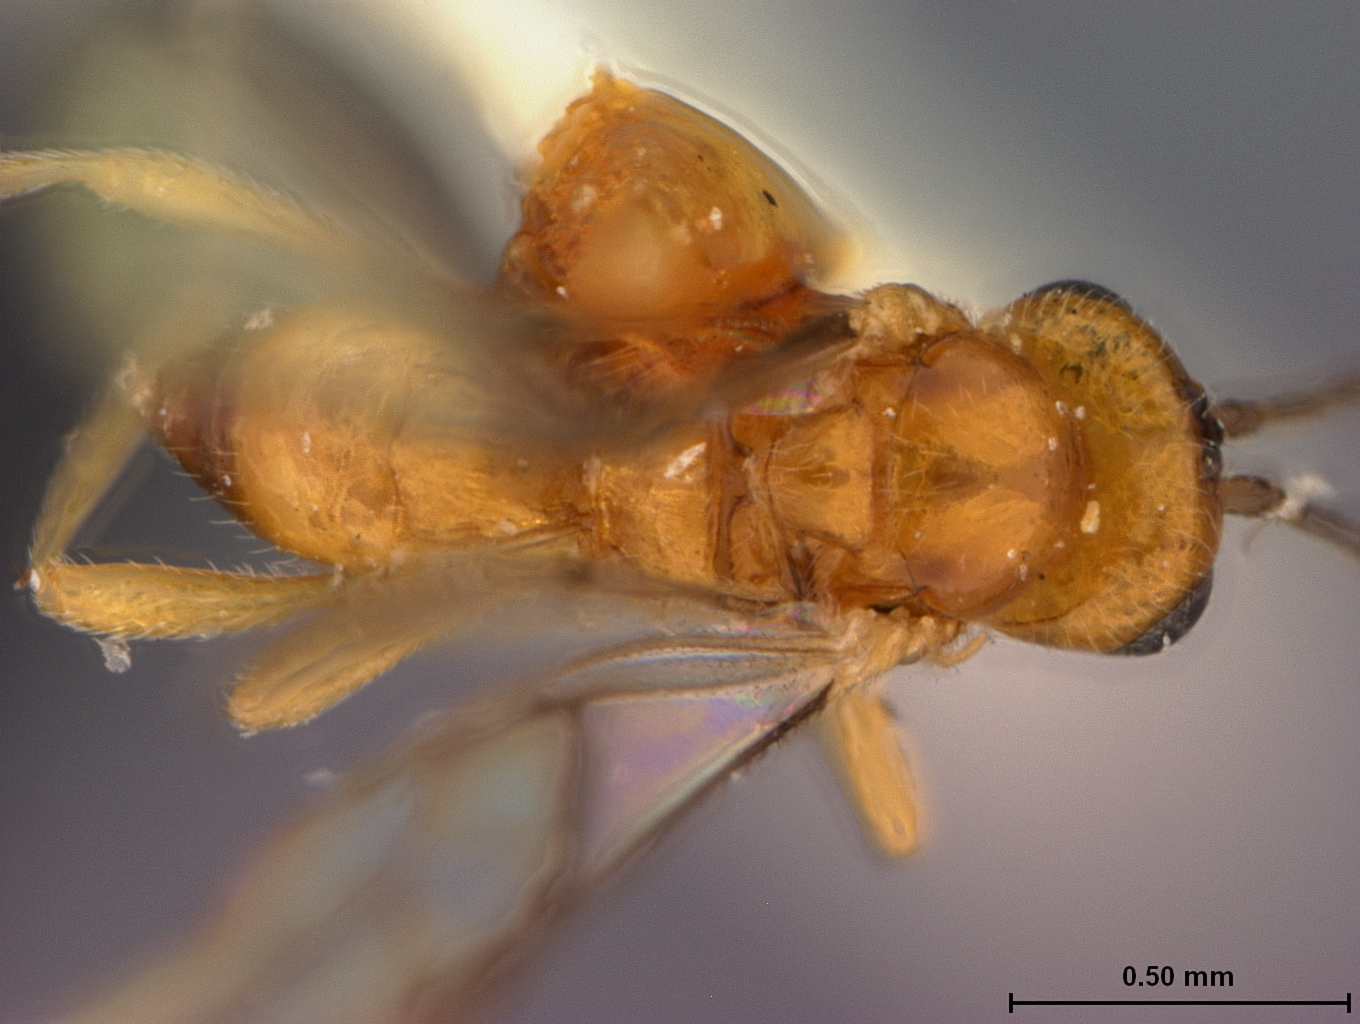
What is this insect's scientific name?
Opius montevidanus
